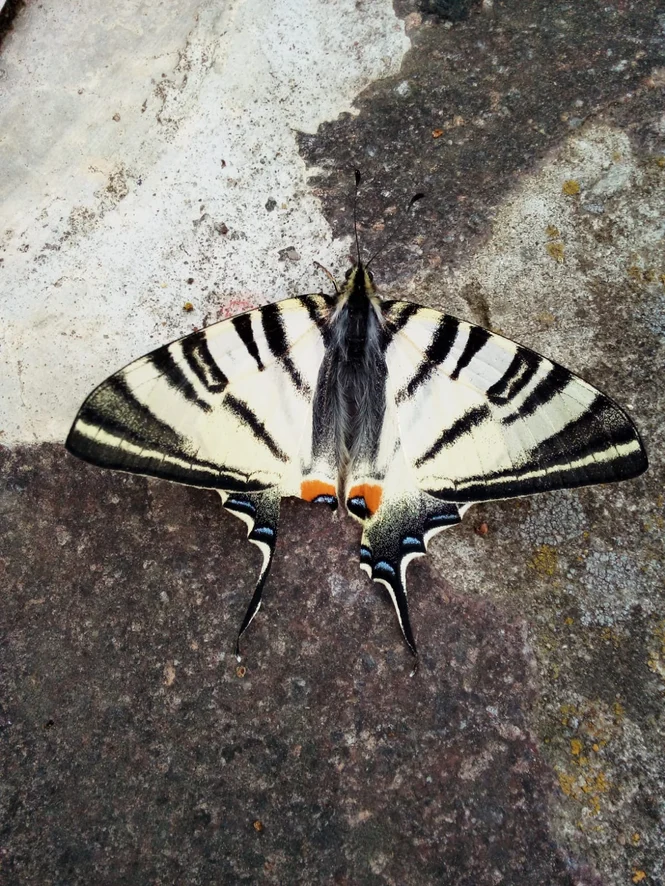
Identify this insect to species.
Iphiclides podalirius
